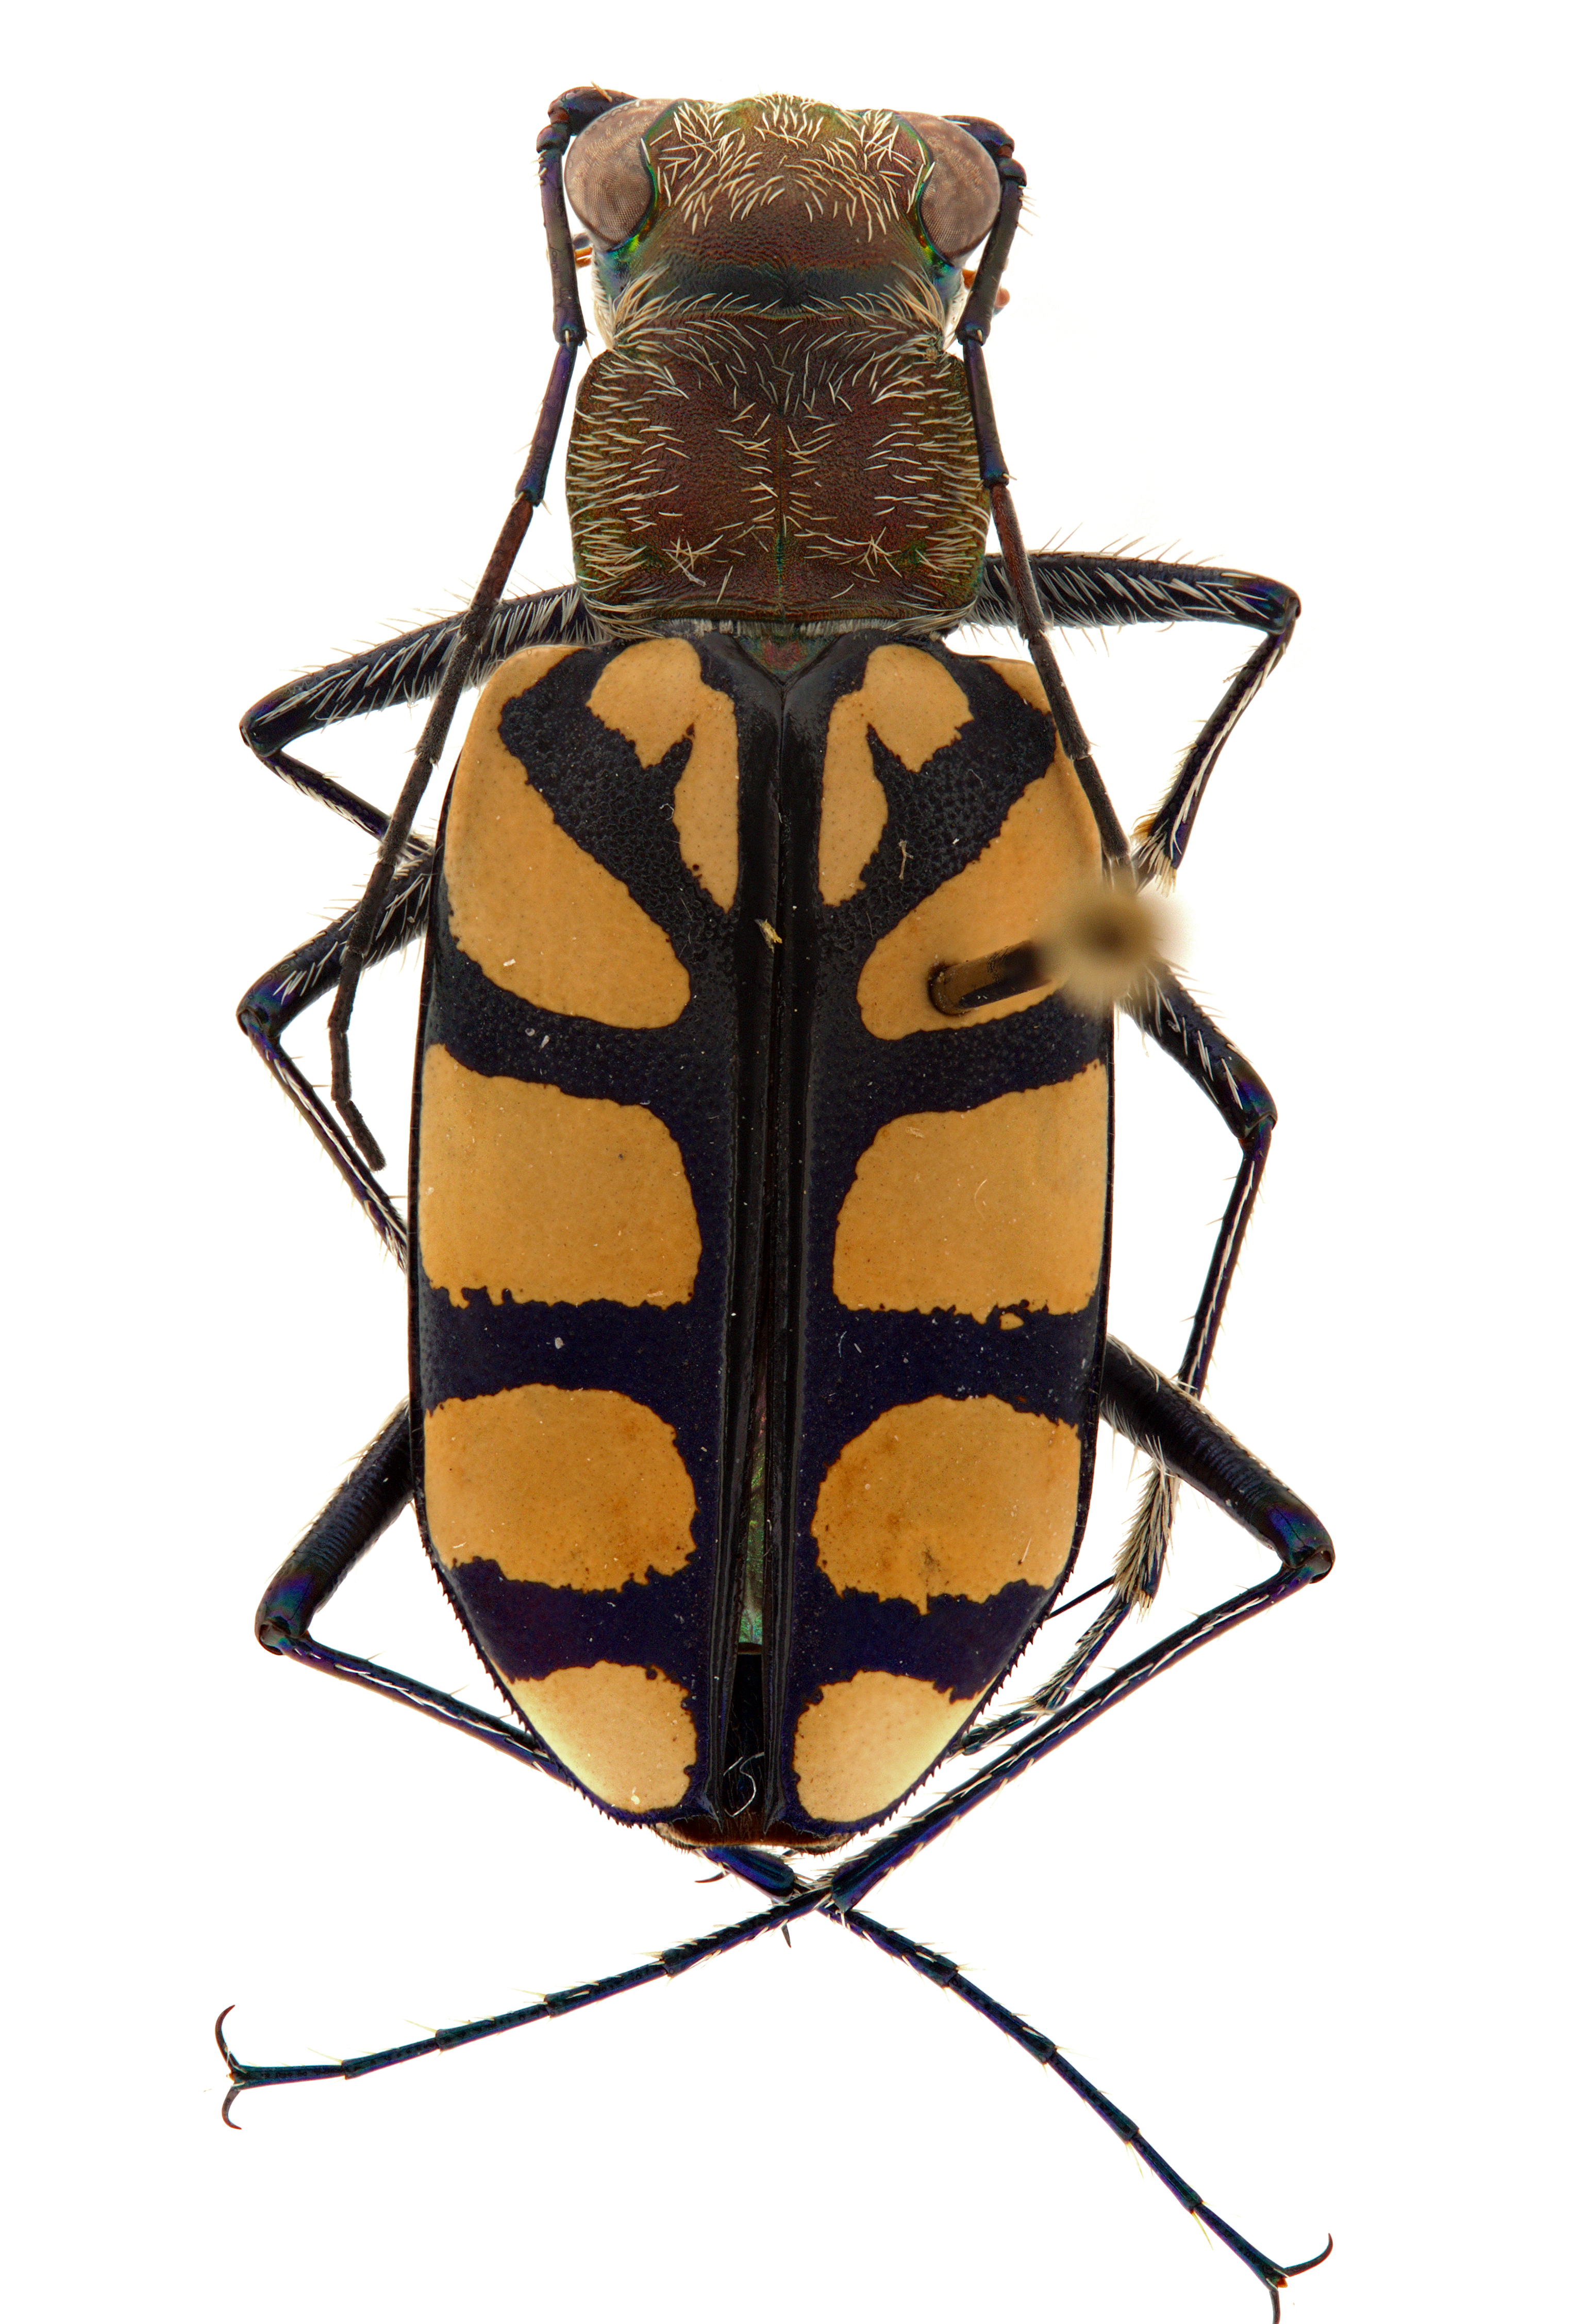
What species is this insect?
Chaetodera regalis
